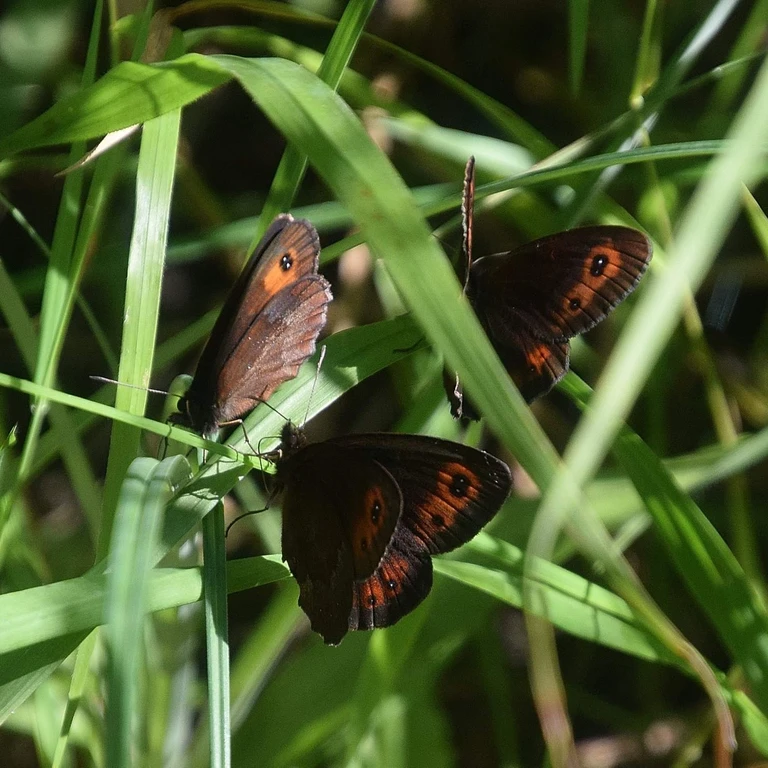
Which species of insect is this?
Erebia aethiops
